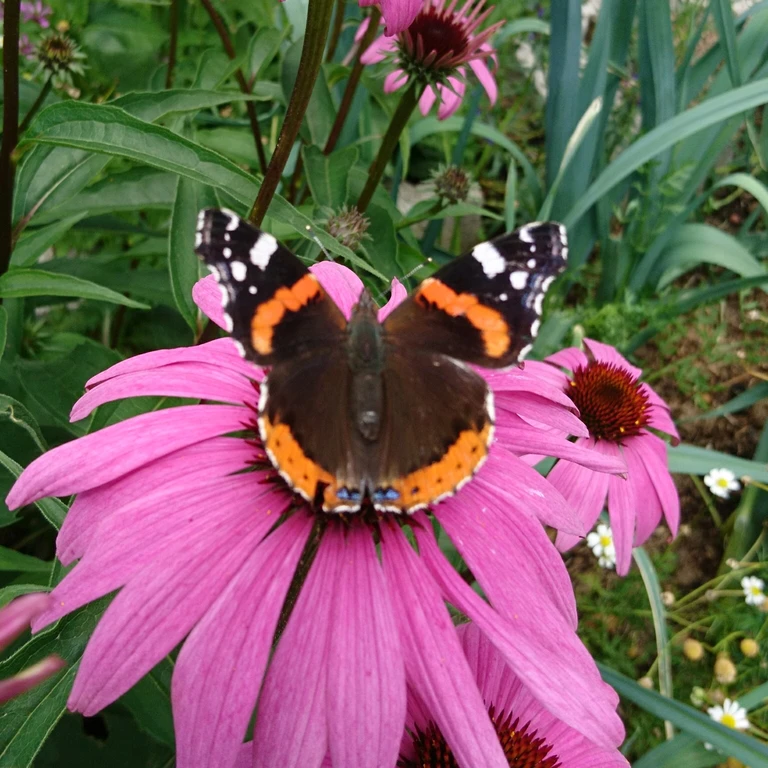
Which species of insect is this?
Vanessa atalanta
